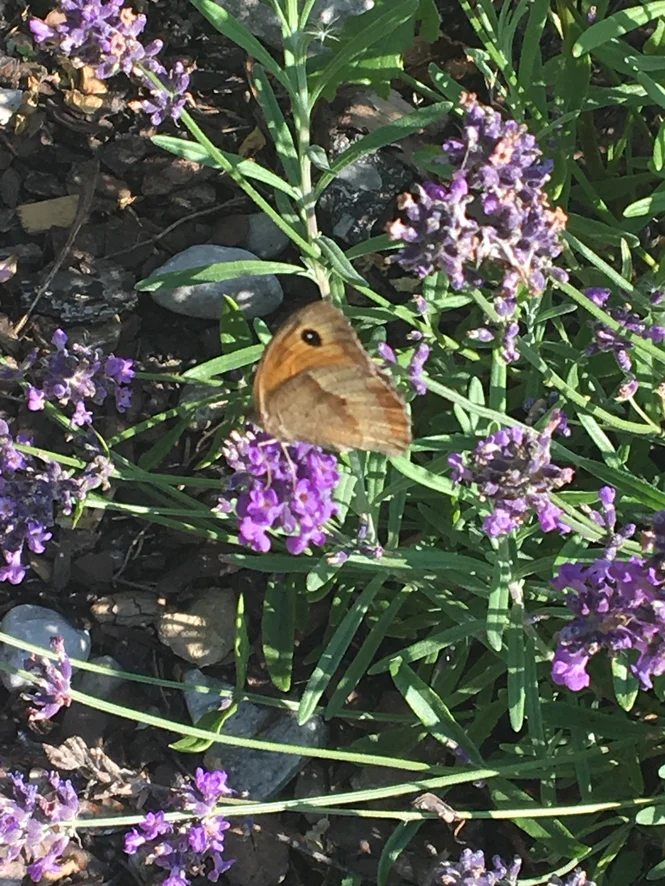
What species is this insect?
Maniola jurtina
